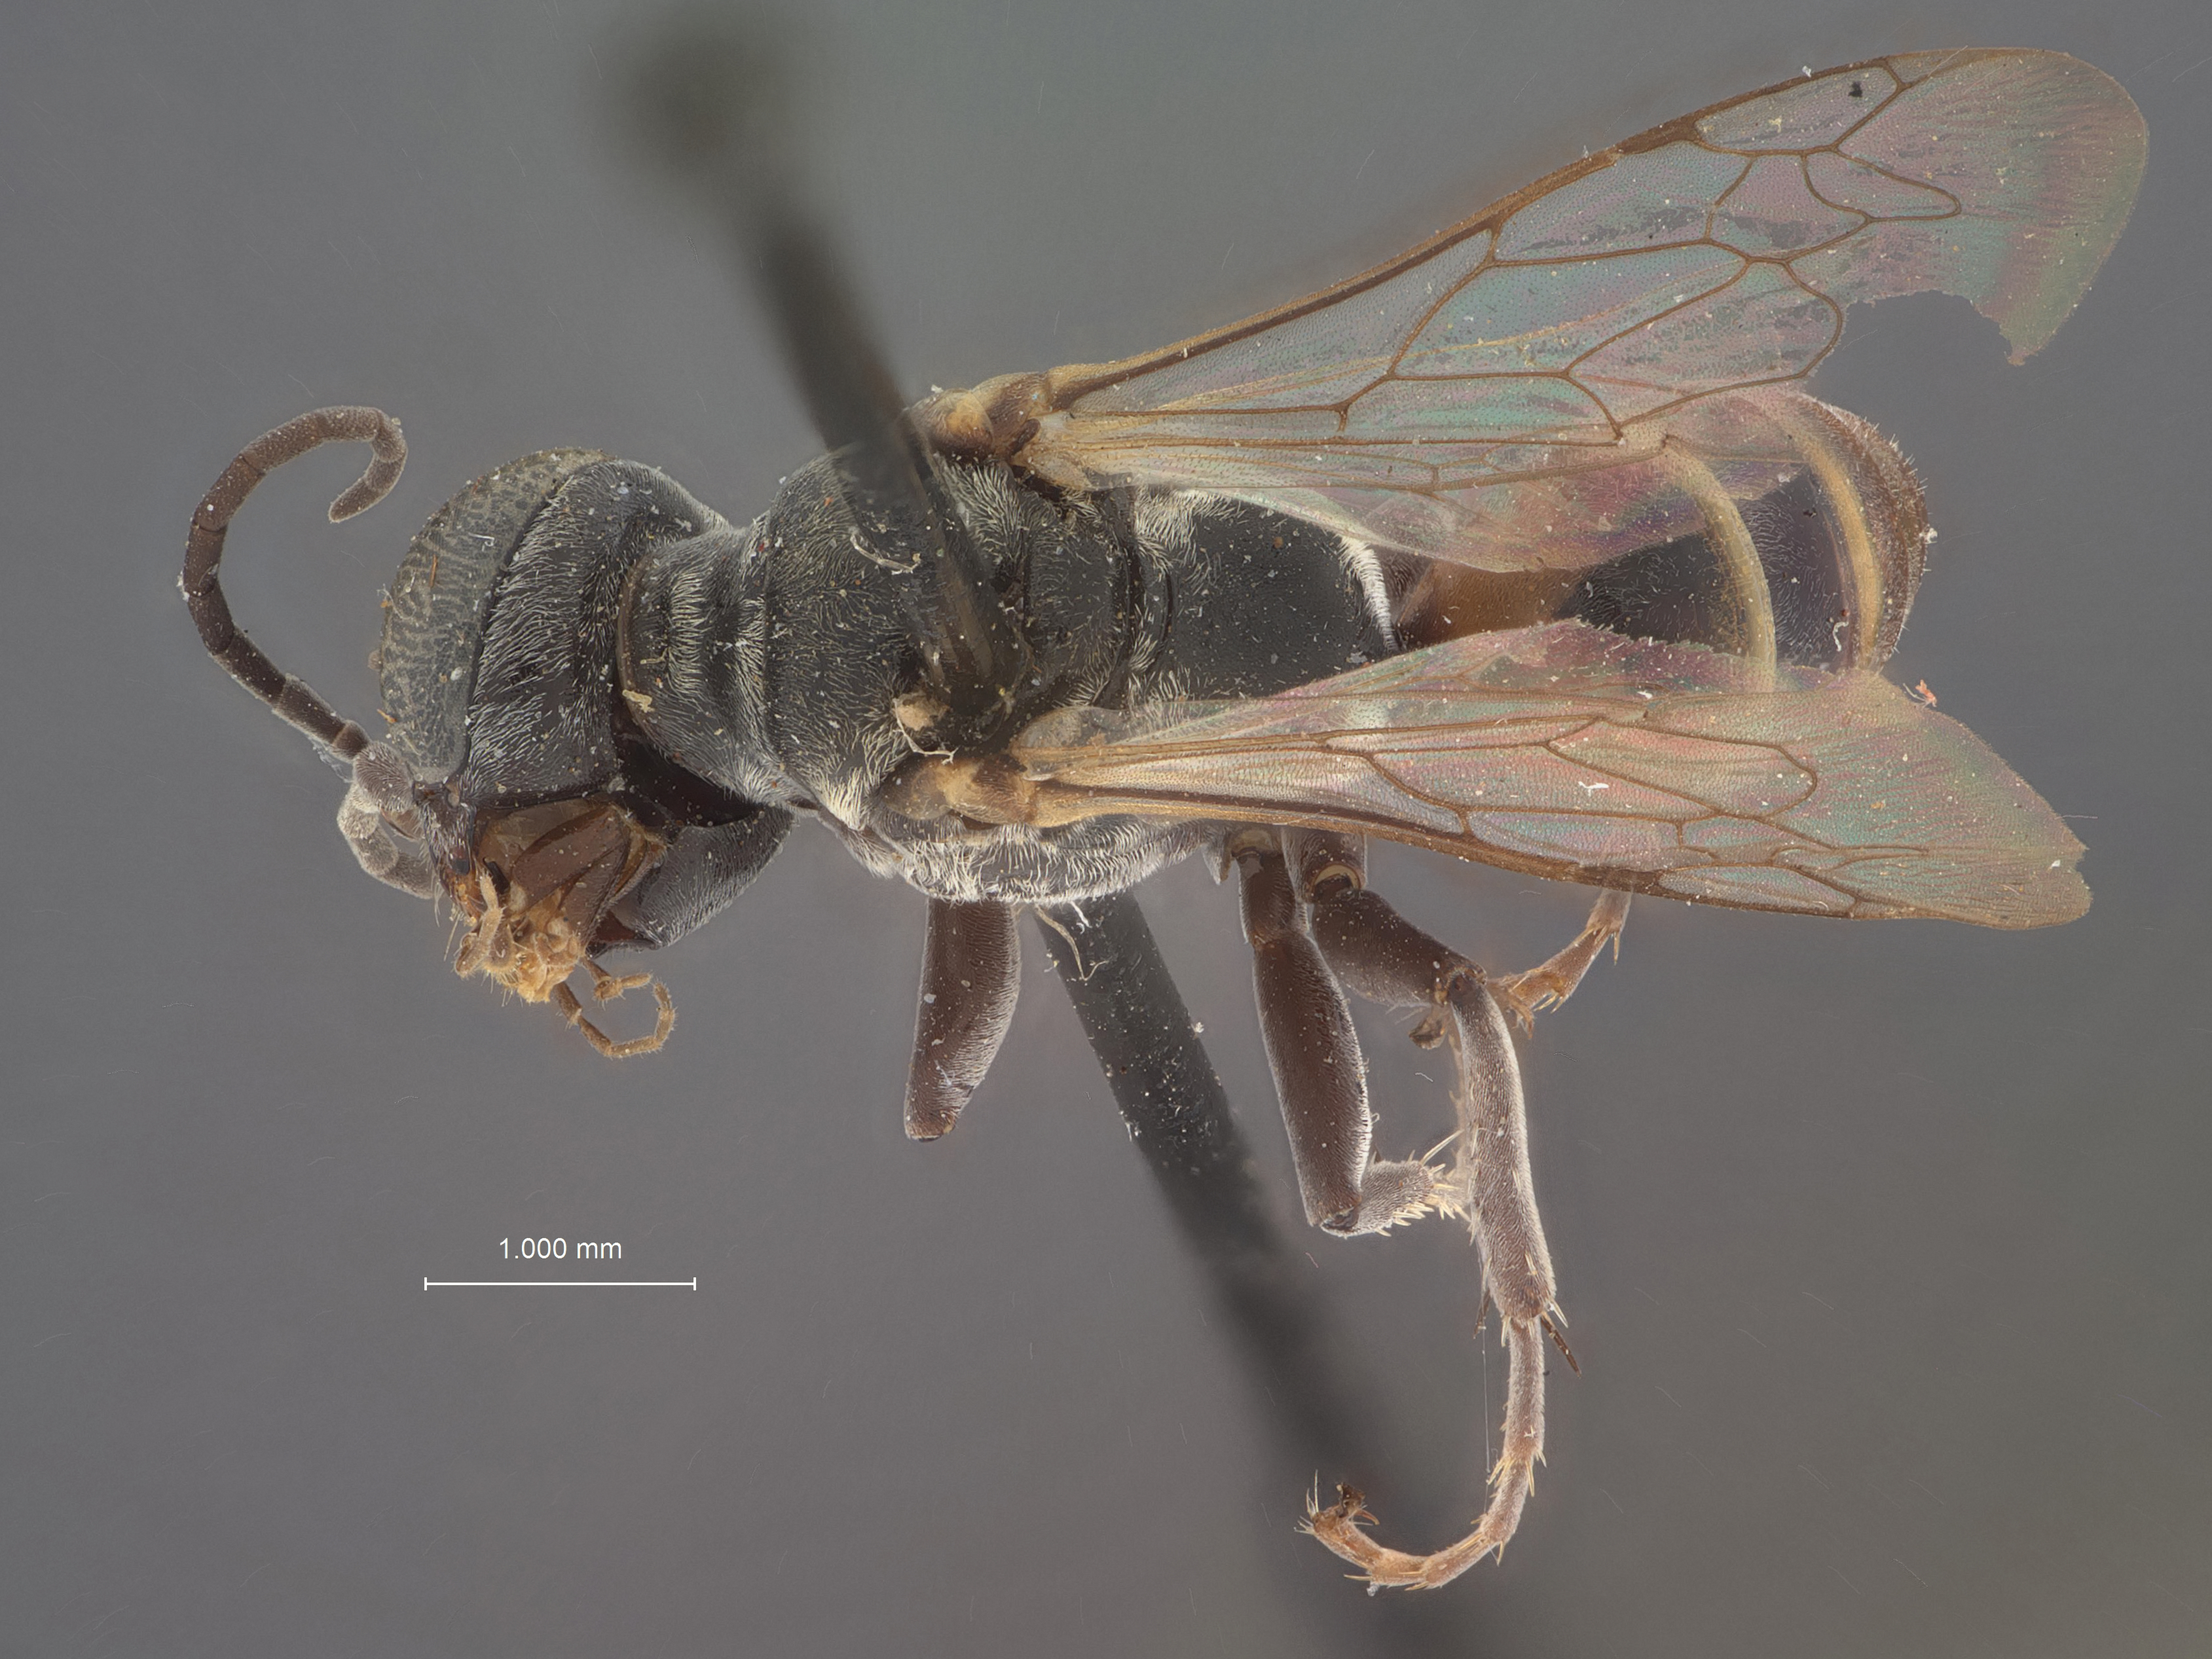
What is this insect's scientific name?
Tachysphex wheeleri
